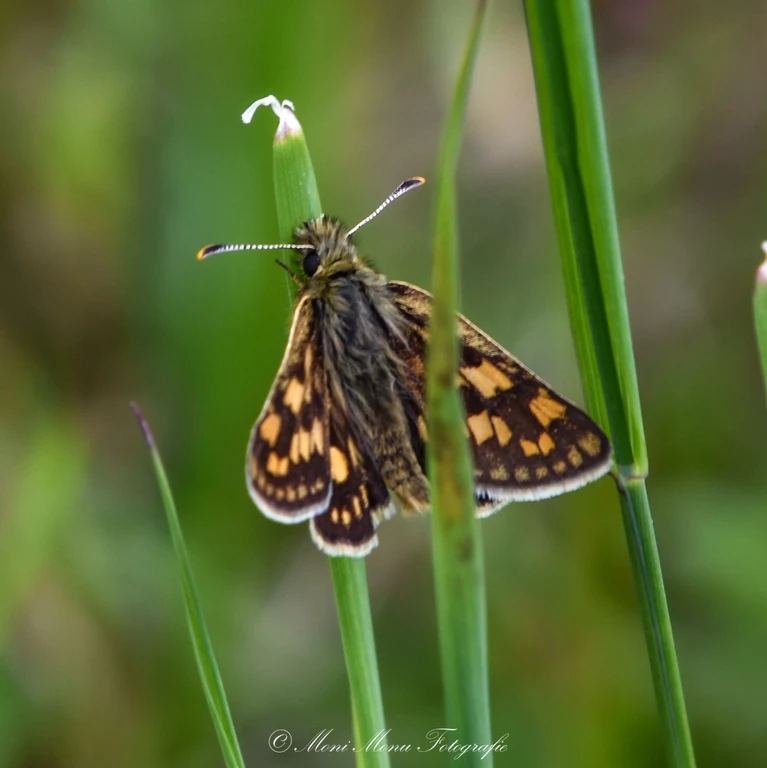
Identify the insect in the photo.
Carterocephalus palaemon
